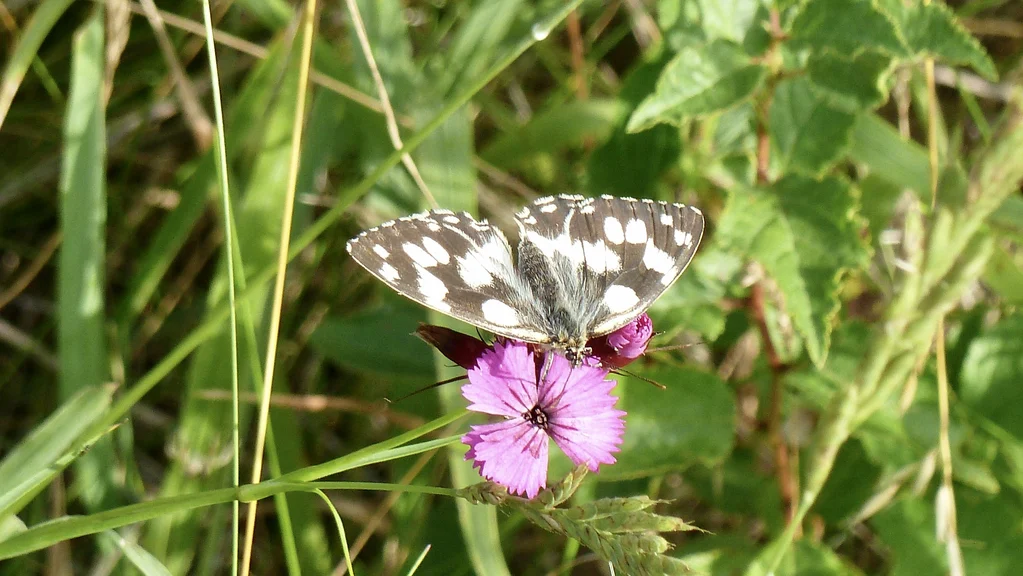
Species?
Melanargia galathea
